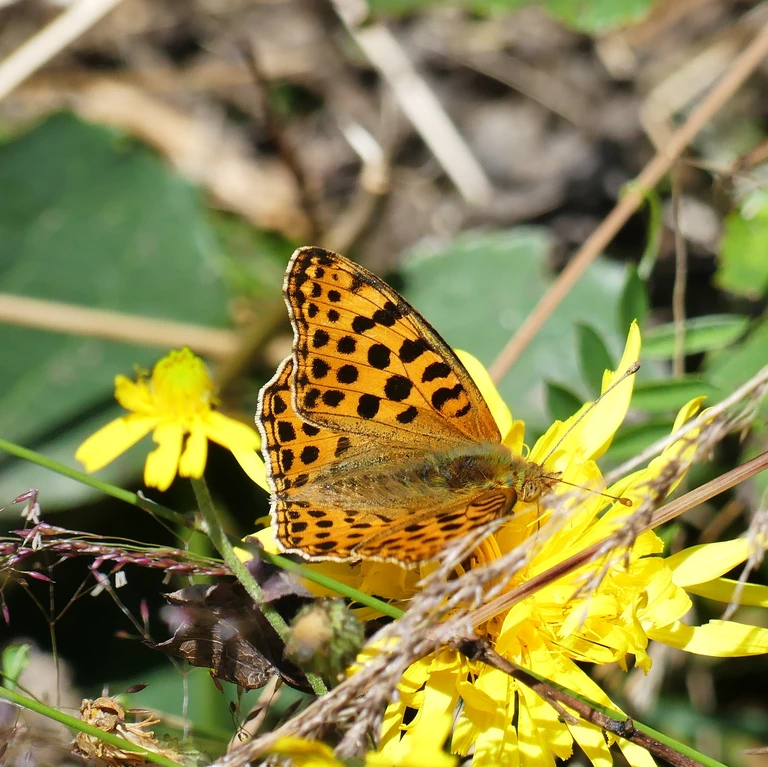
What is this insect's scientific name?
Issoria lathonia
